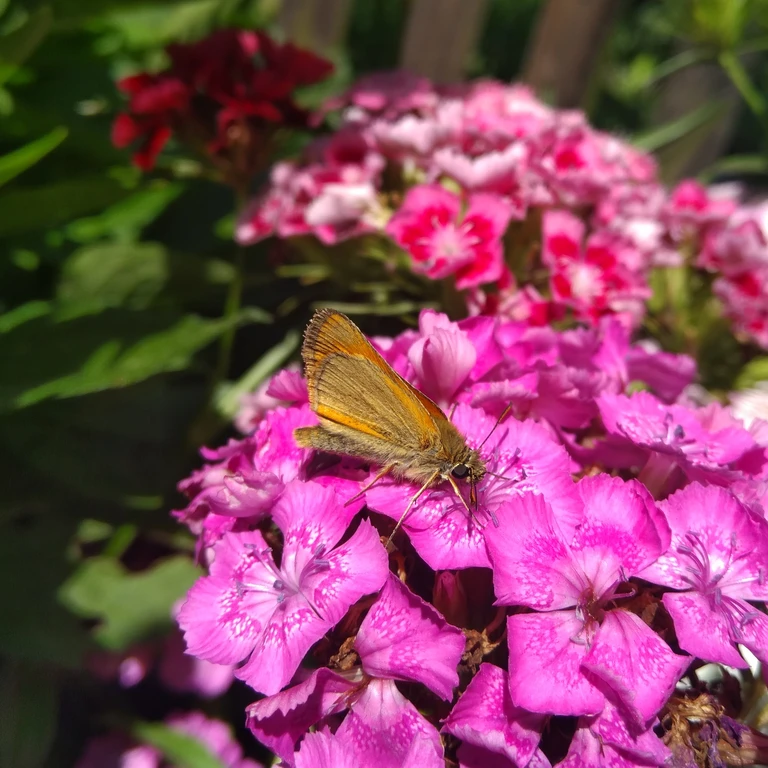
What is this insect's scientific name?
Thymelicus sylvestris
